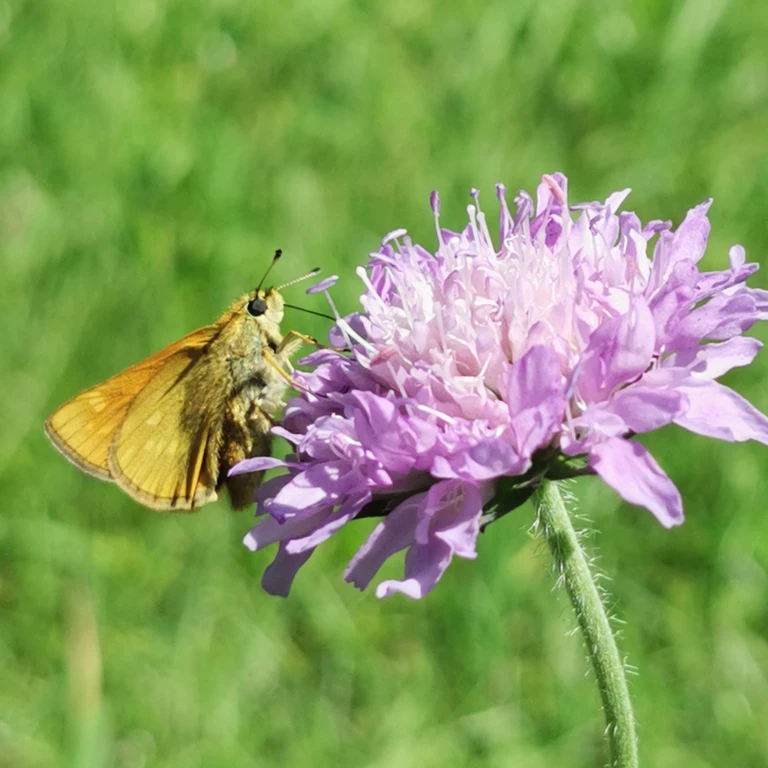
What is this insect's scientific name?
Ochlodes sylvanus (also Ochlodes venata)
